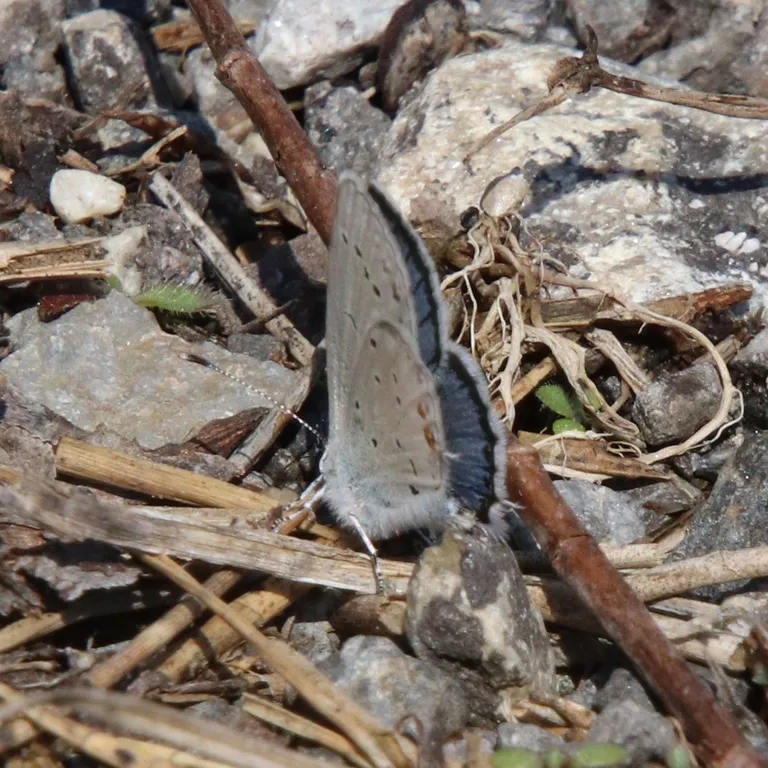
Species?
Cupido argiades (also Elkalyce argiades)
